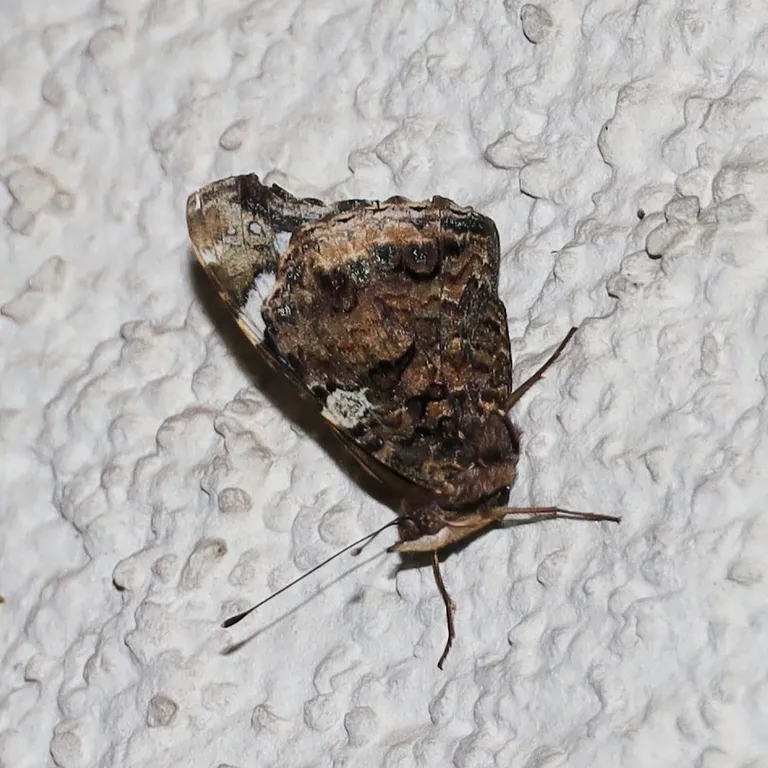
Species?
Vanessa atalanta
